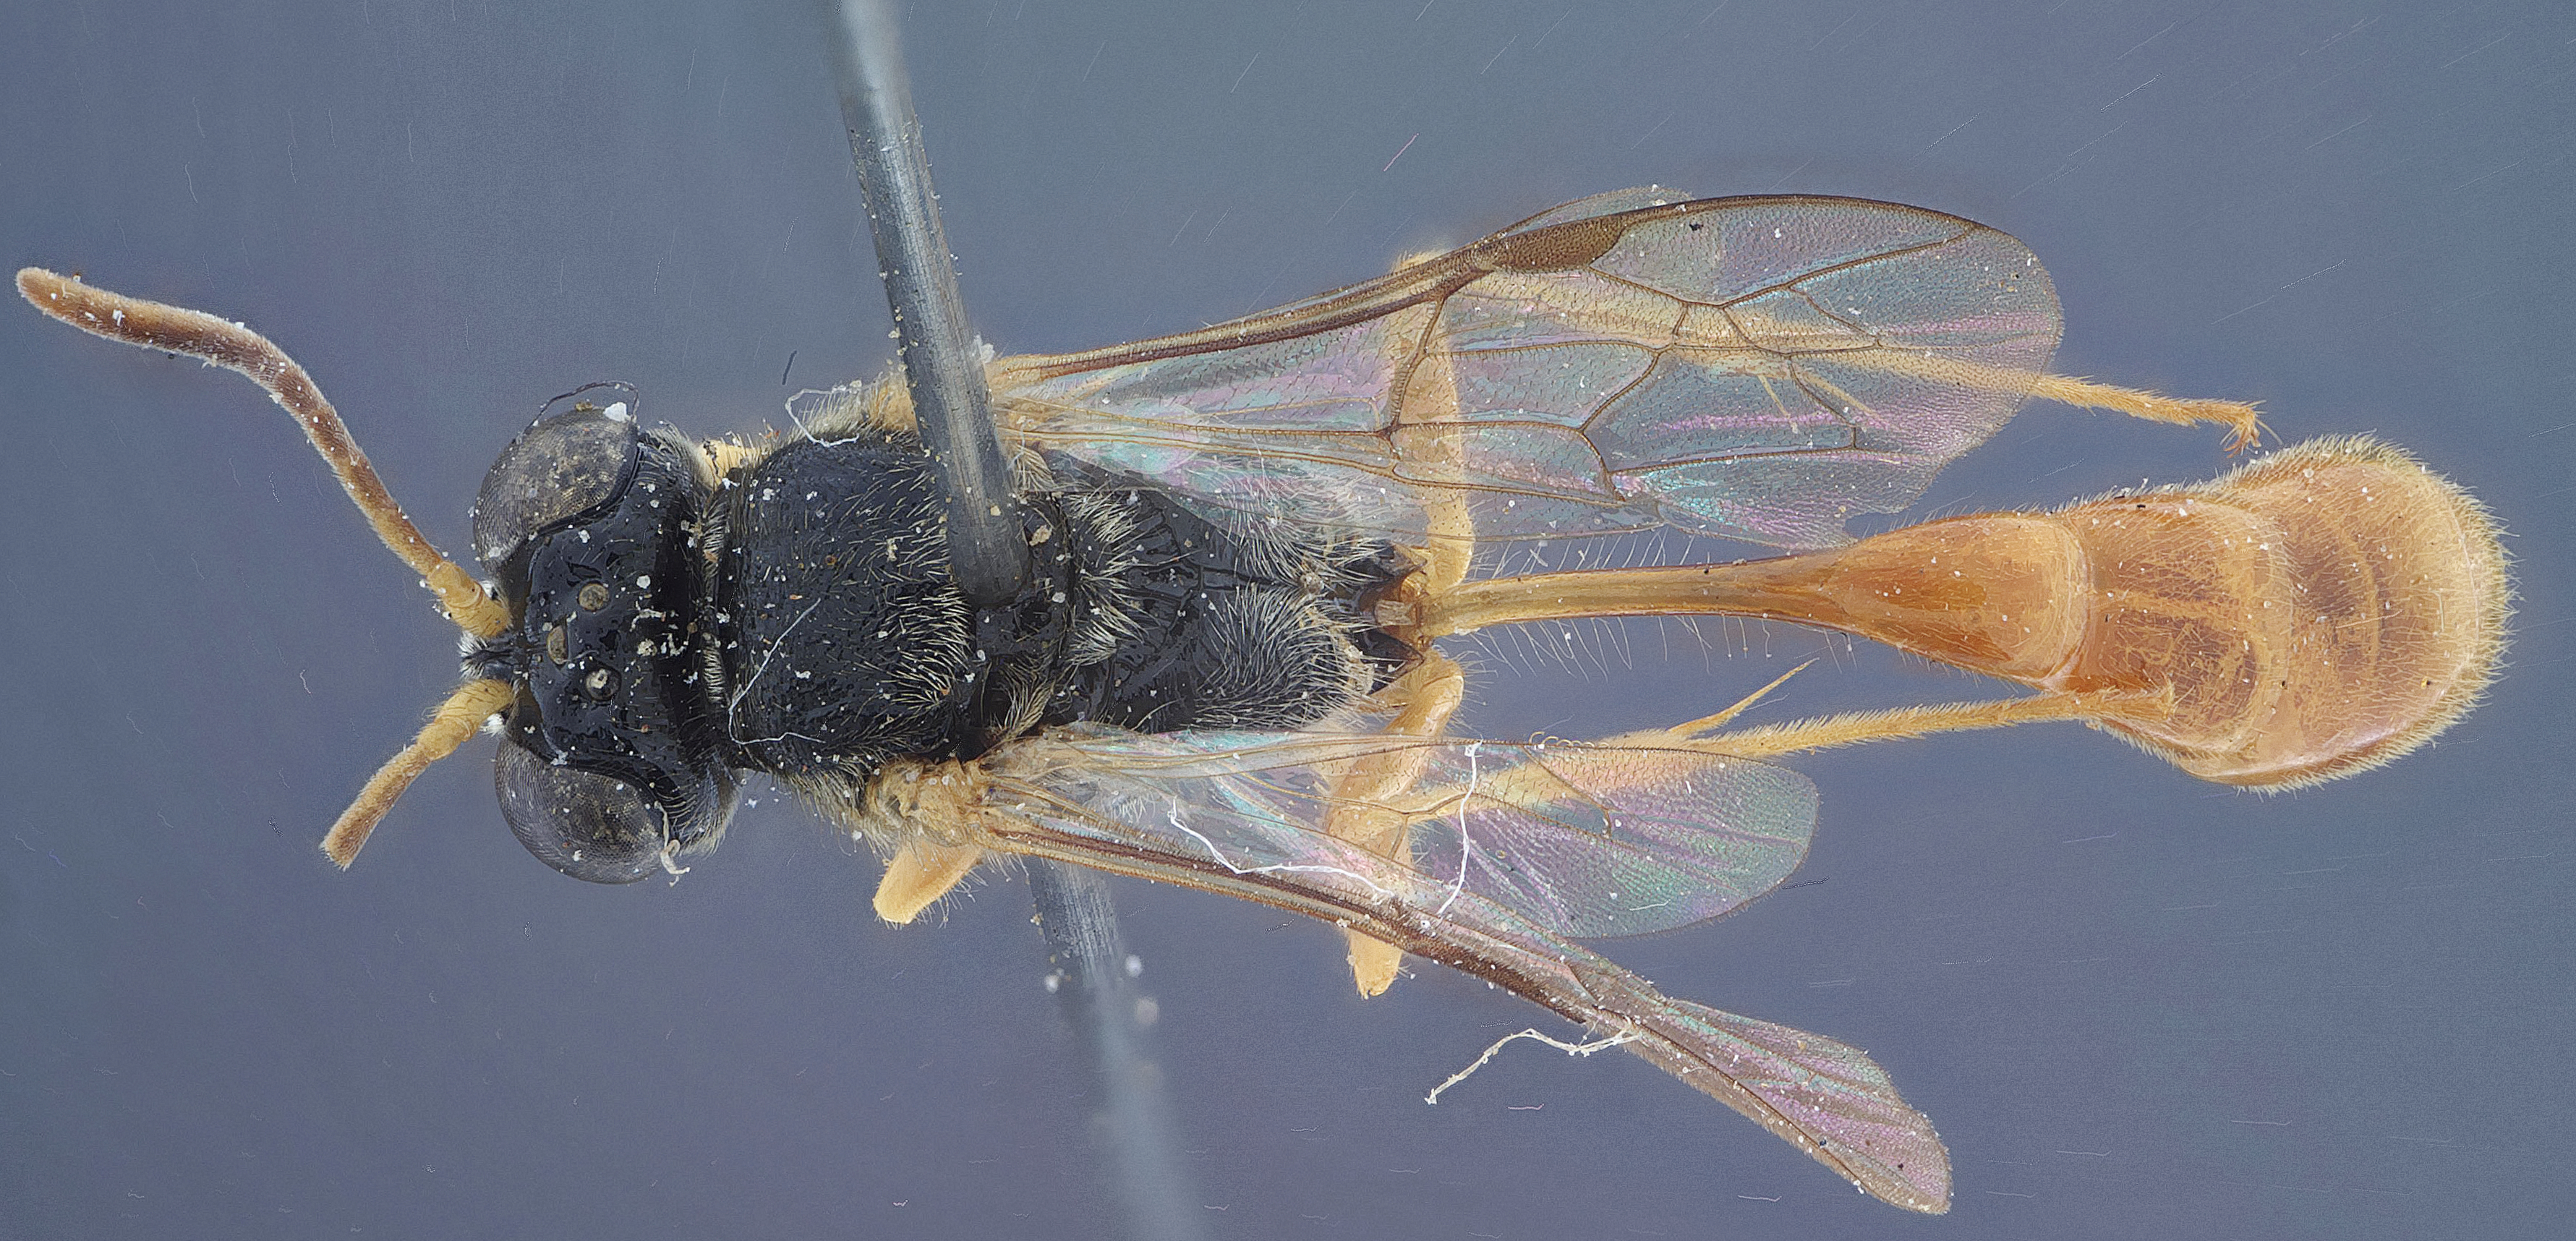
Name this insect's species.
Diodontus phillipinensis
